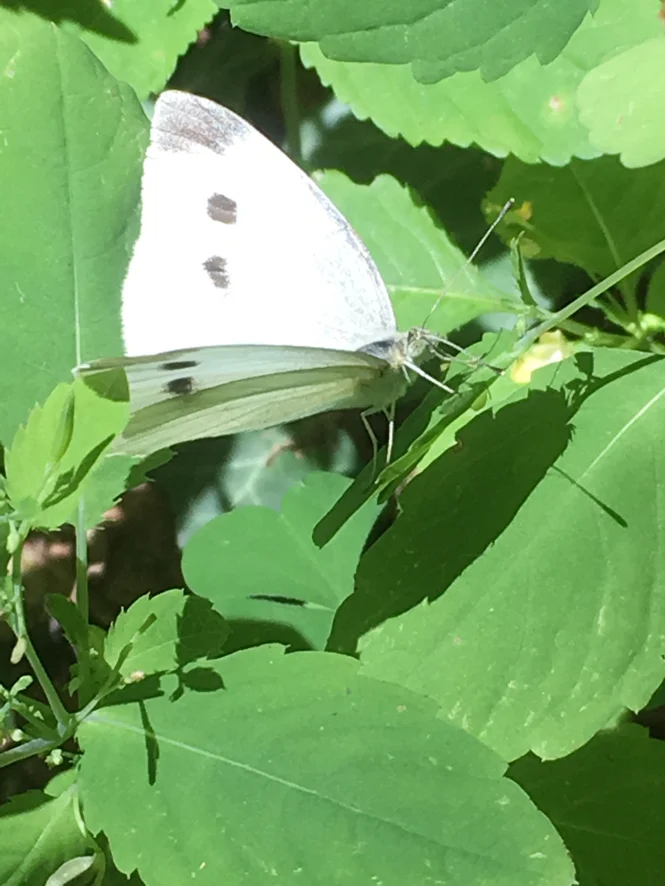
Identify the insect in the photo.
Pieris rapae
